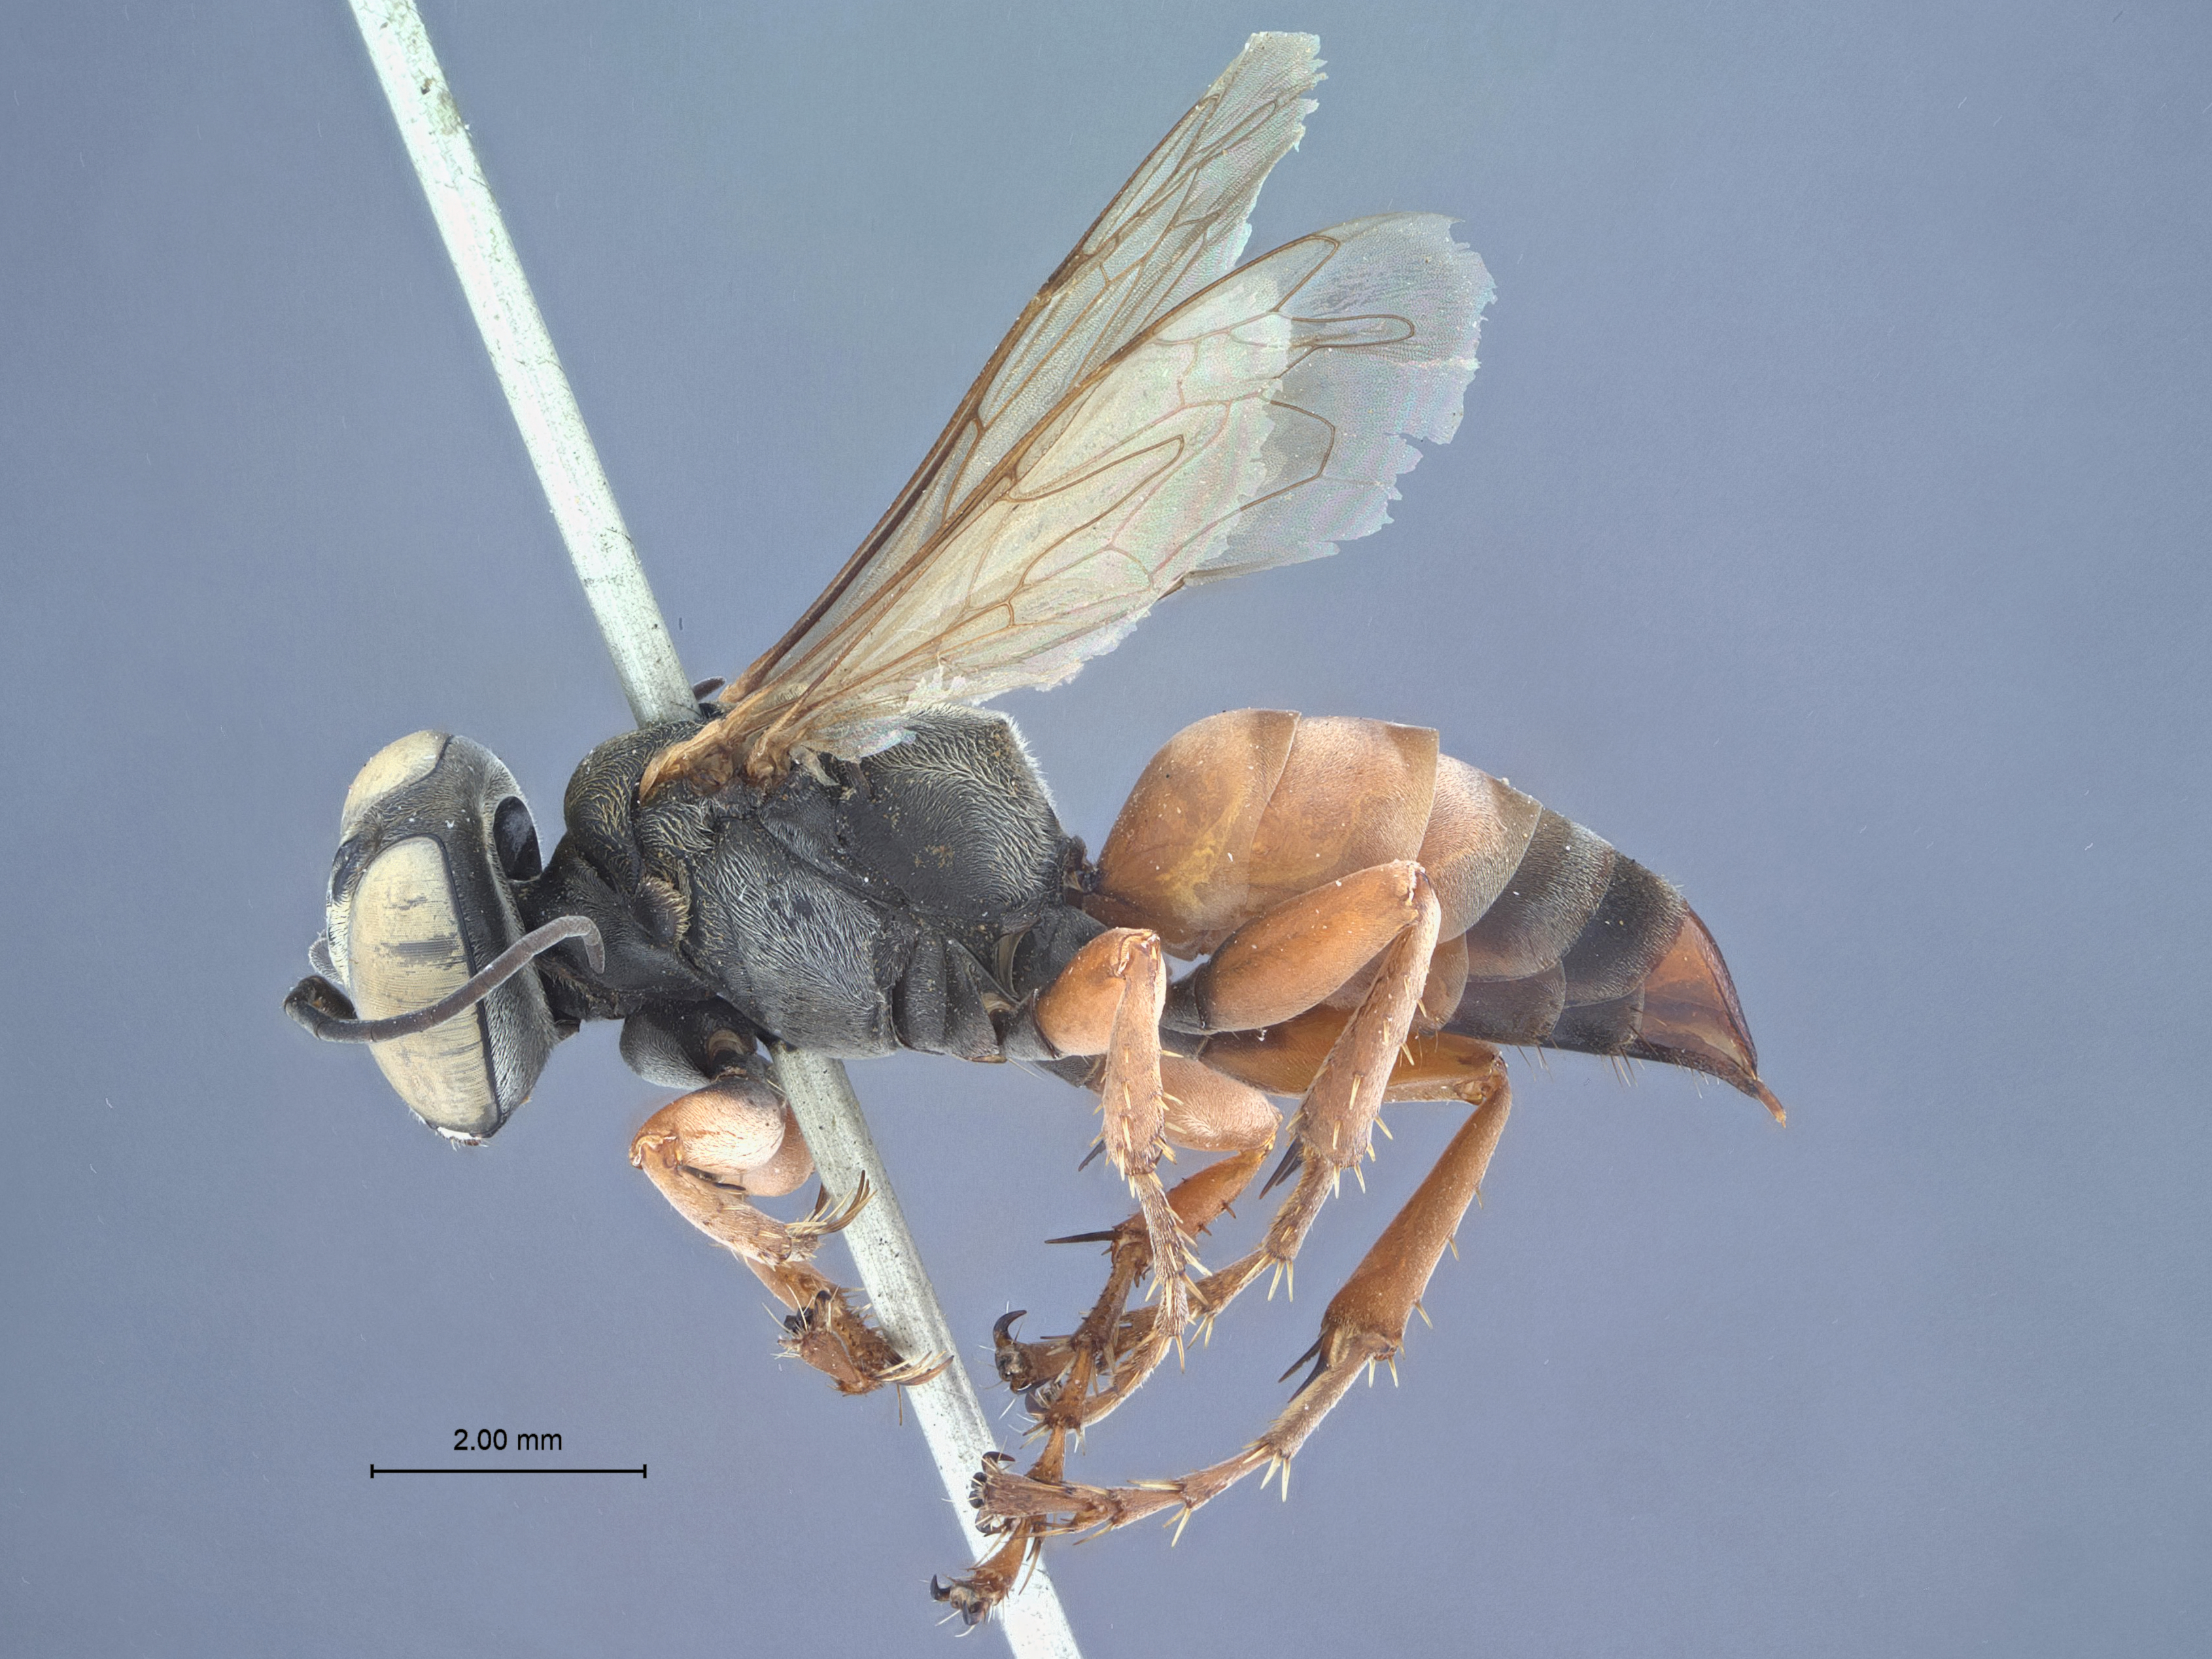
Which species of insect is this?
Tachysphex idzekii
